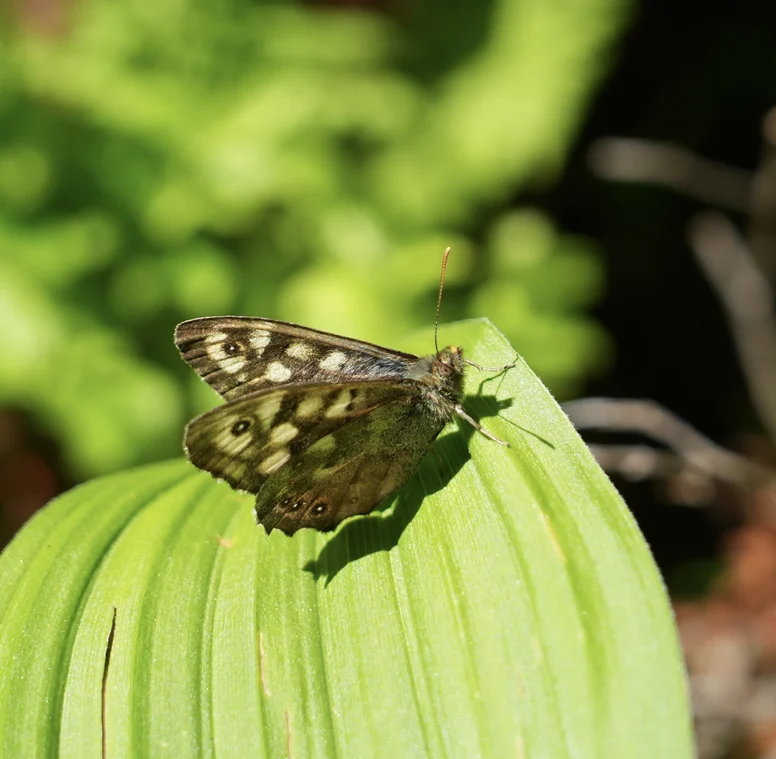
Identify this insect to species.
Pararge aegeria
